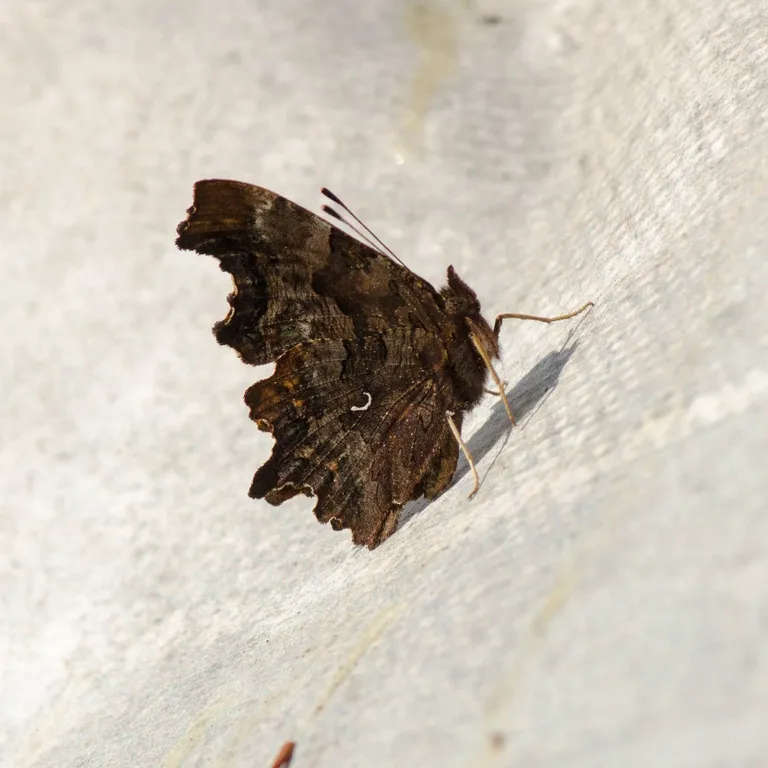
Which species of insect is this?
Polygonia c-album
